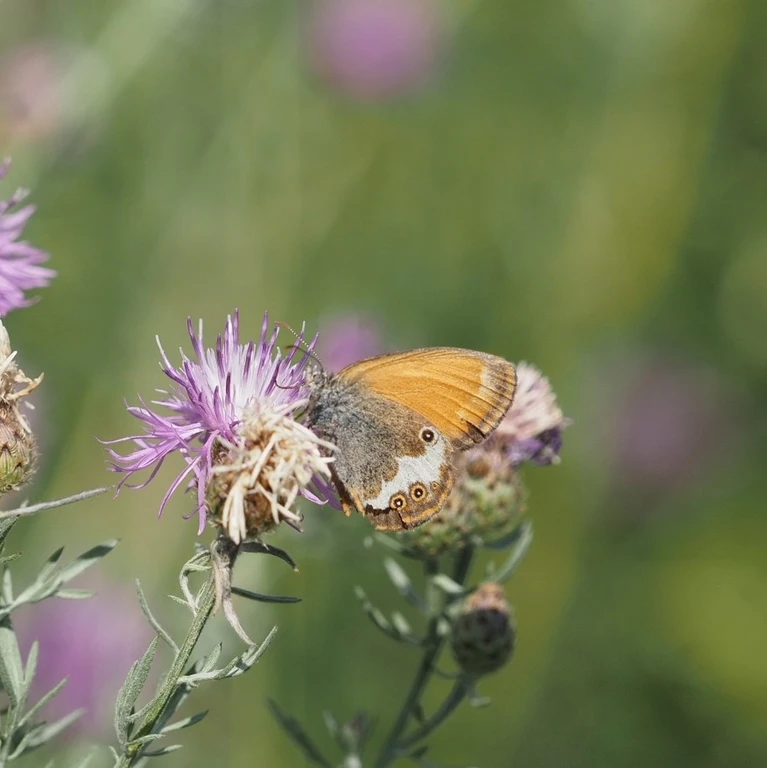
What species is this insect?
Coenonympha arcania
